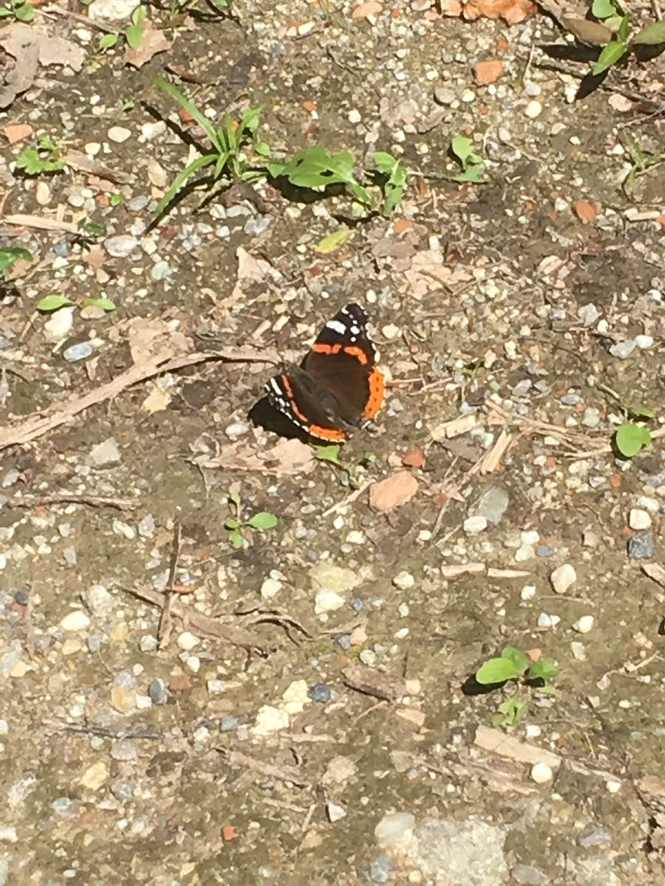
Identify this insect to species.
Vanessa atalanta
